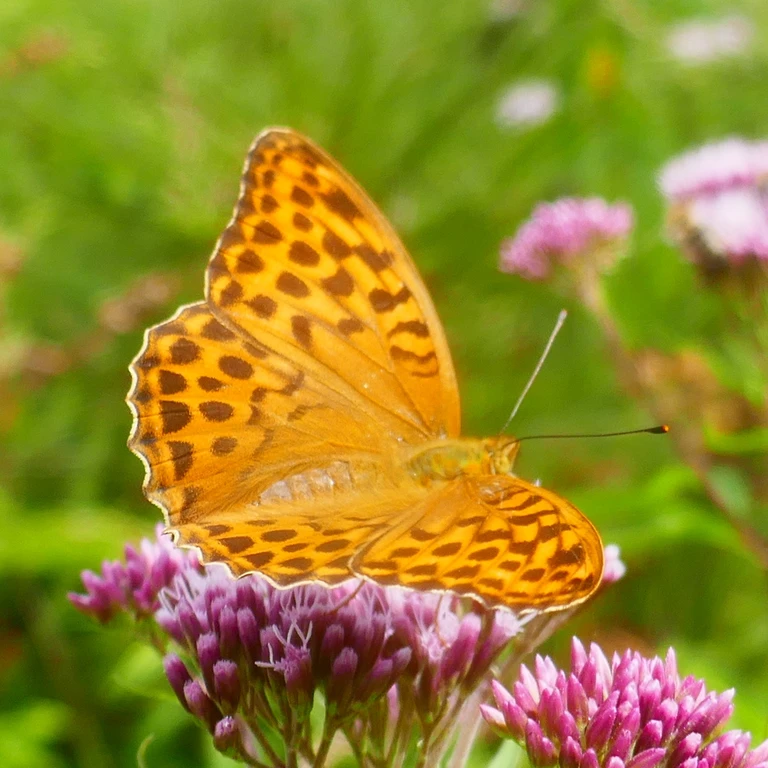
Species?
Argynnis paphia
